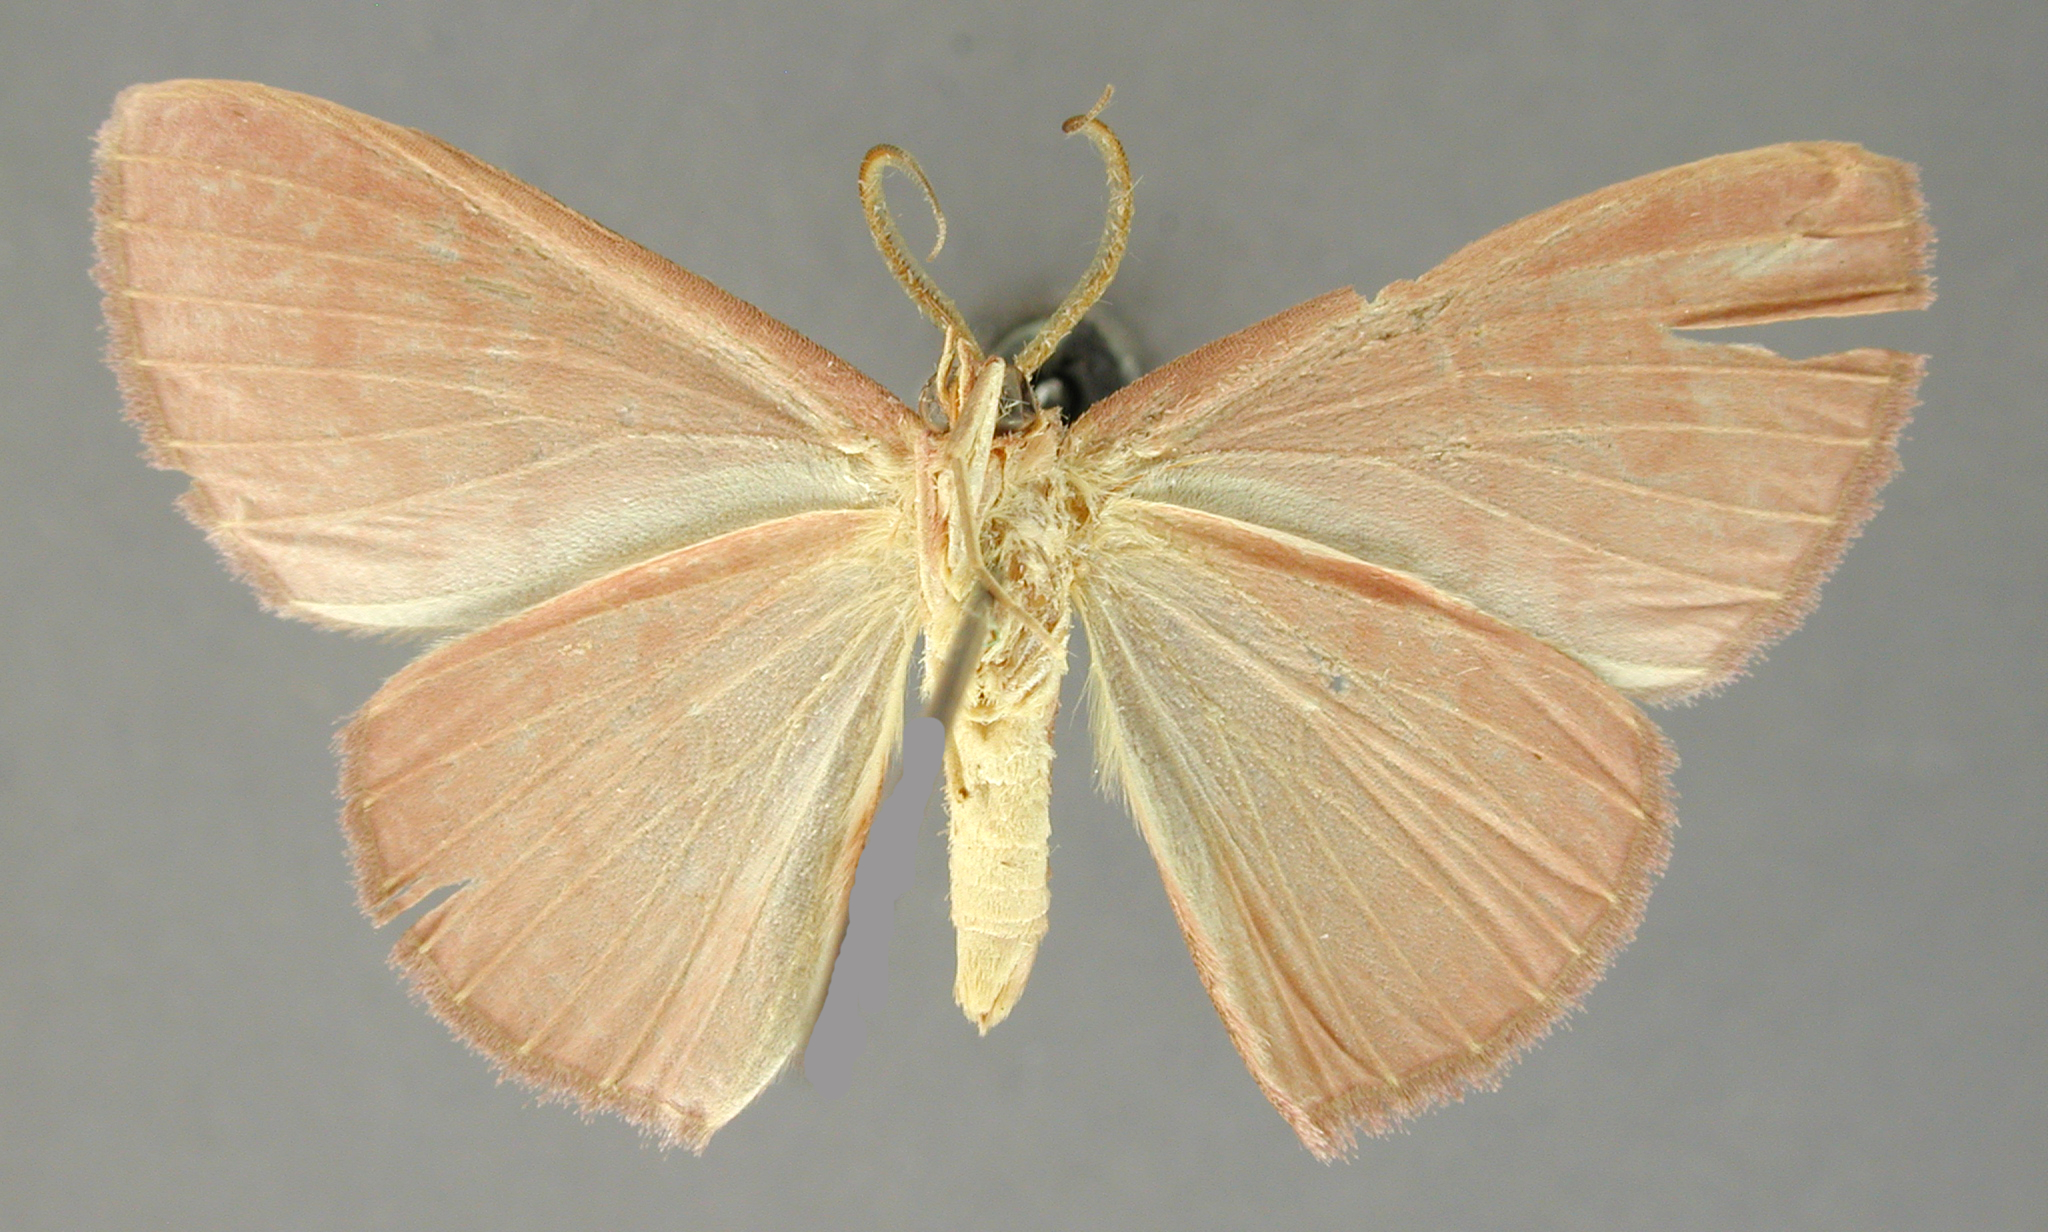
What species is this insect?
Heterephyra johannis
